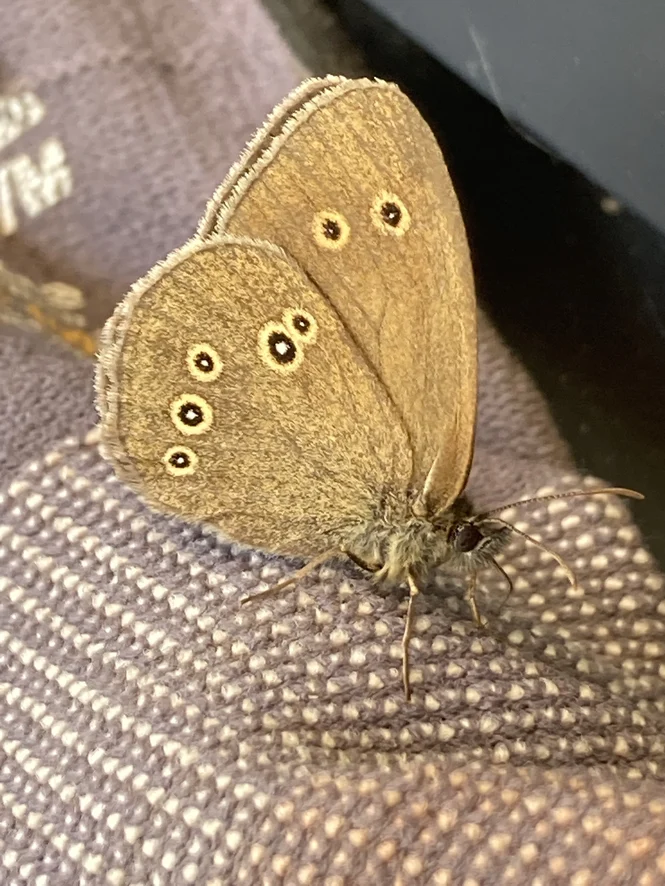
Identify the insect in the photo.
Aphantopus hyperantus
